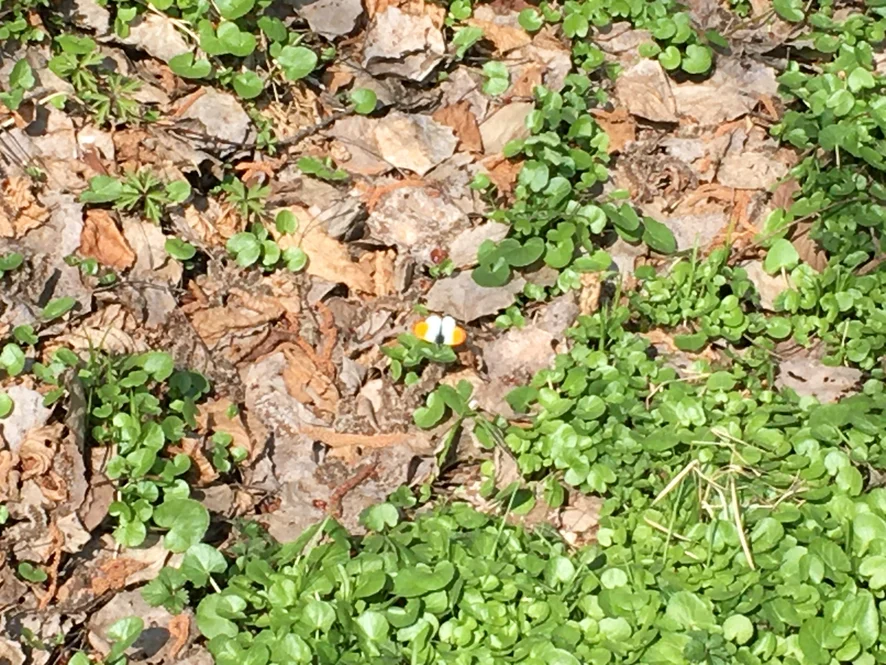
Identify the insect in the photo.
Anthocharis cardamines
